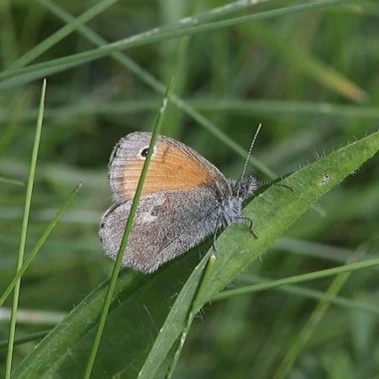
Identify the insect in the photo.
Coenonympha pamphilus
